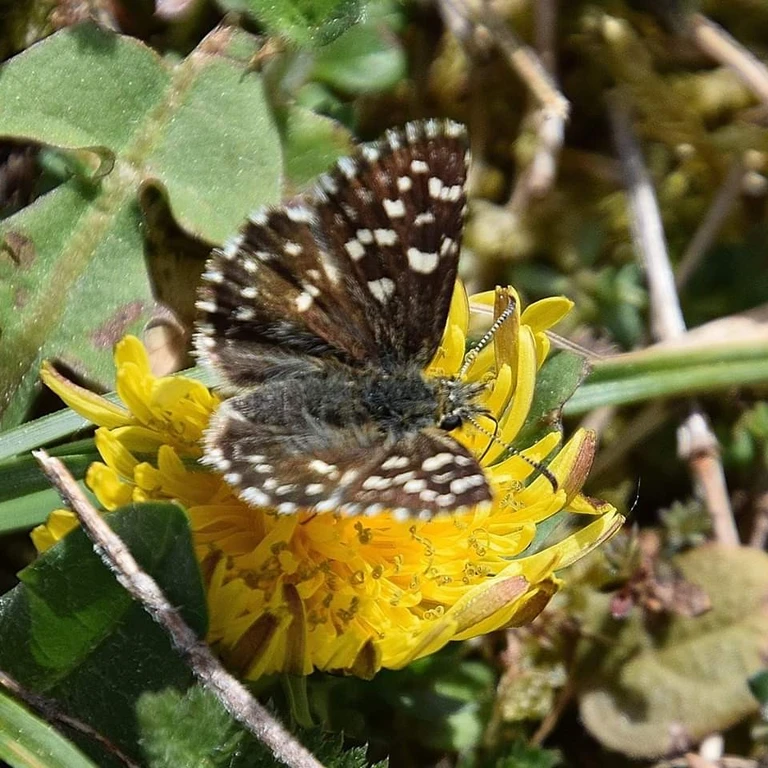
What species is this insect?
Pyrgus malvae
